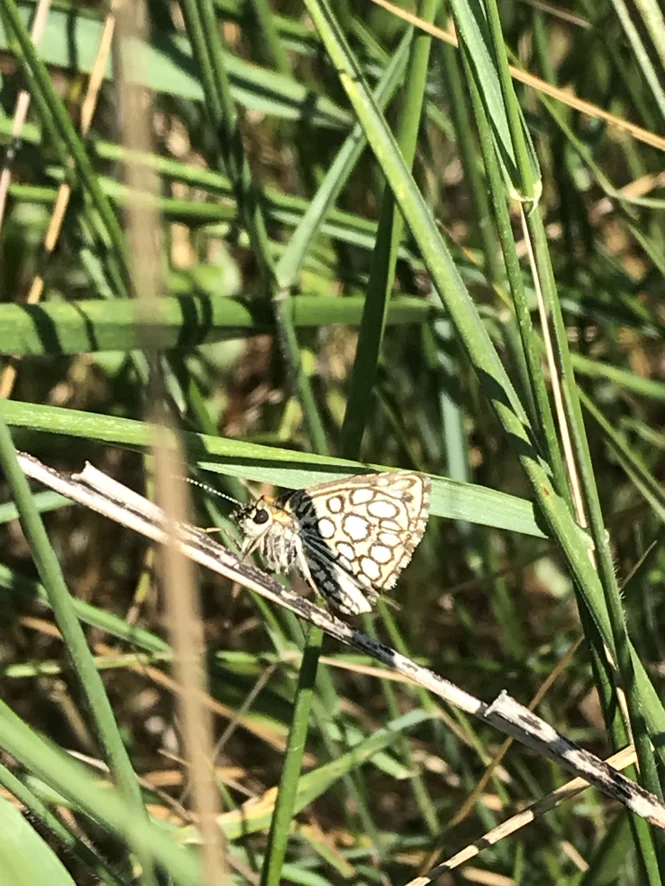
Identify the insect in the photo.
Heteropterus morpheus
